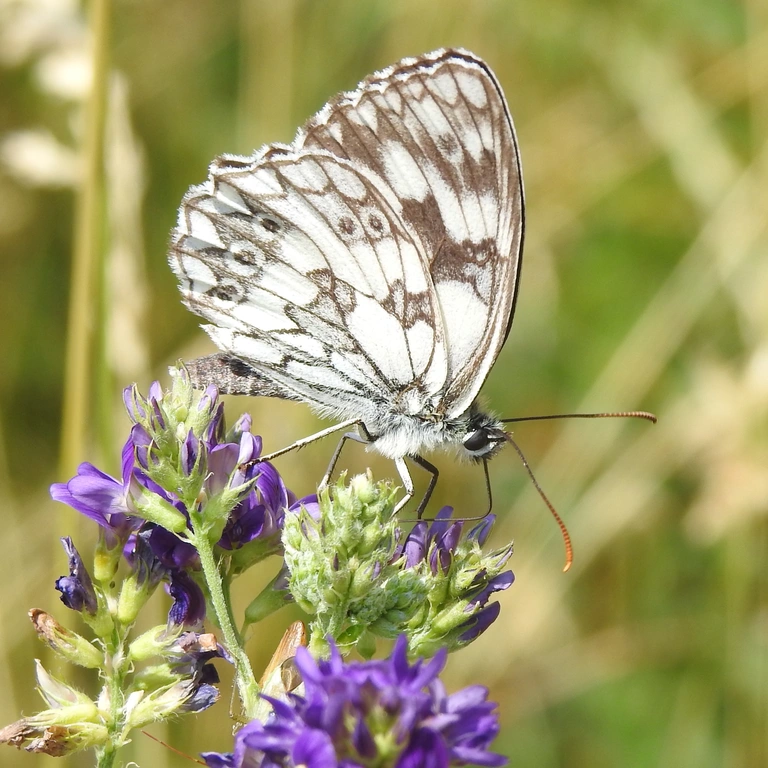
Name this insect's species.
Melanargia galathea
